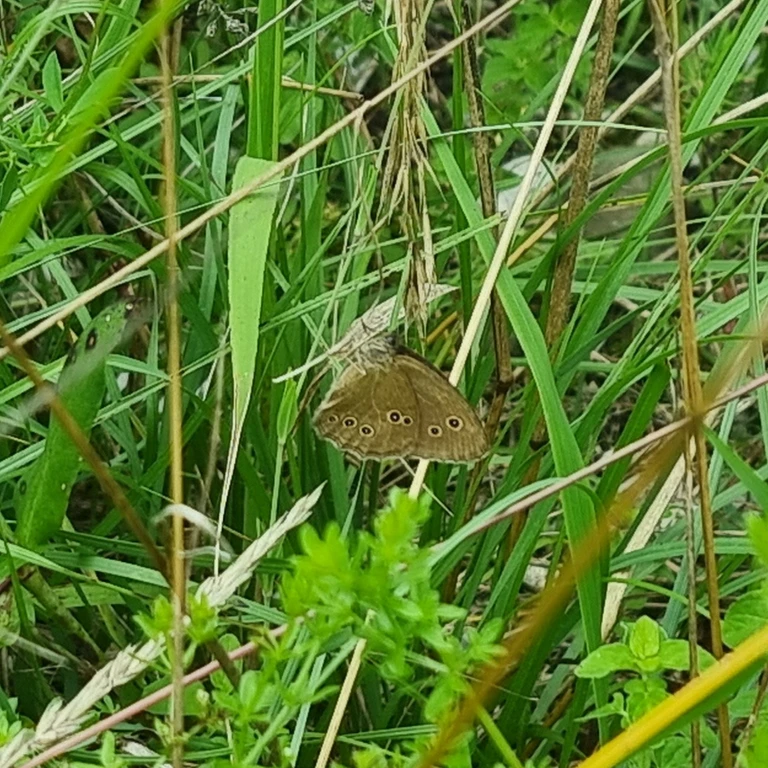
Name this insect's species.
Aphantopus hyperantus
